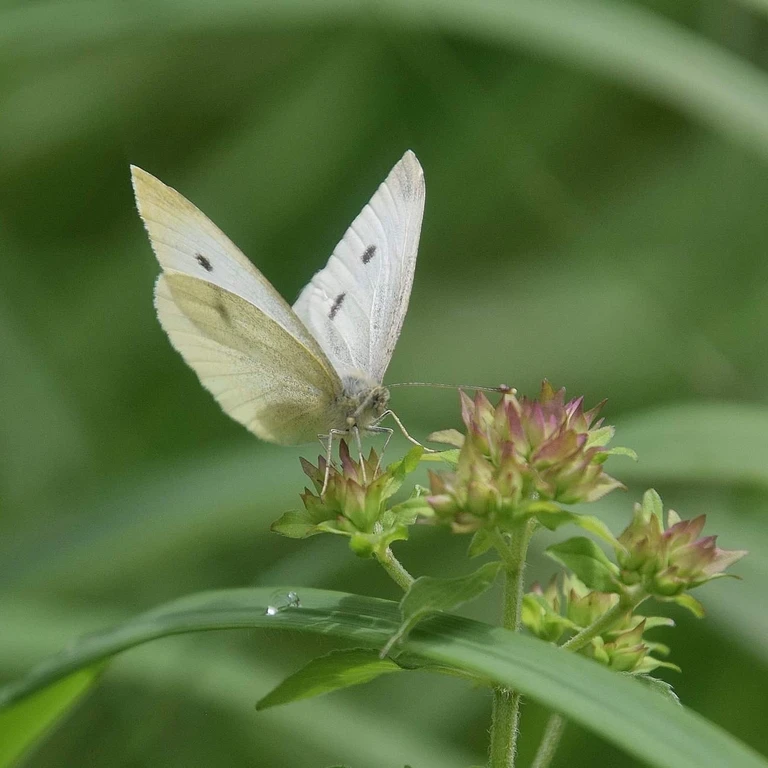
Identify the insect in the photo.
Pieris rapae
